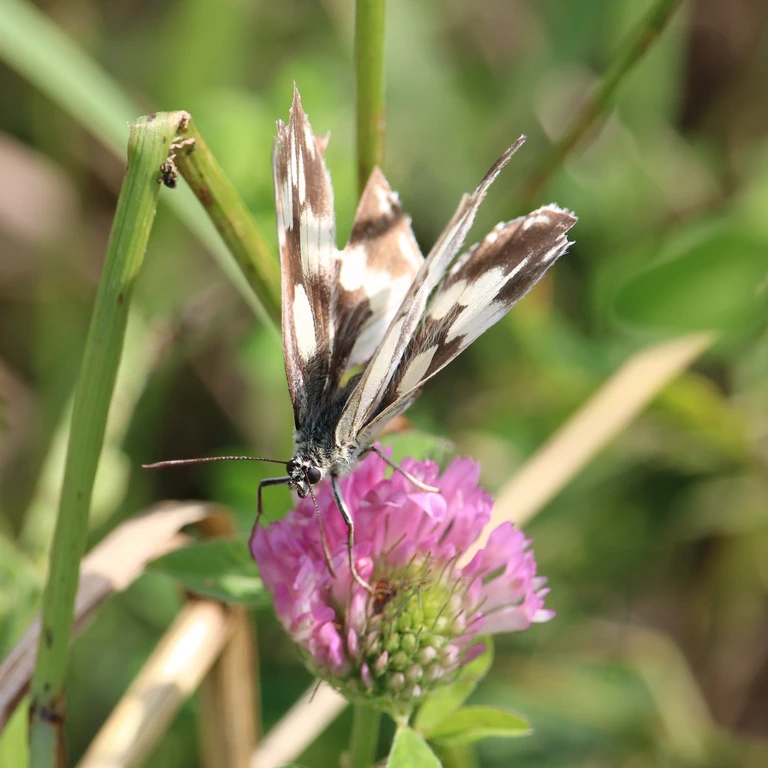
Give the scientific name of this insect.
Melanargia galathea
